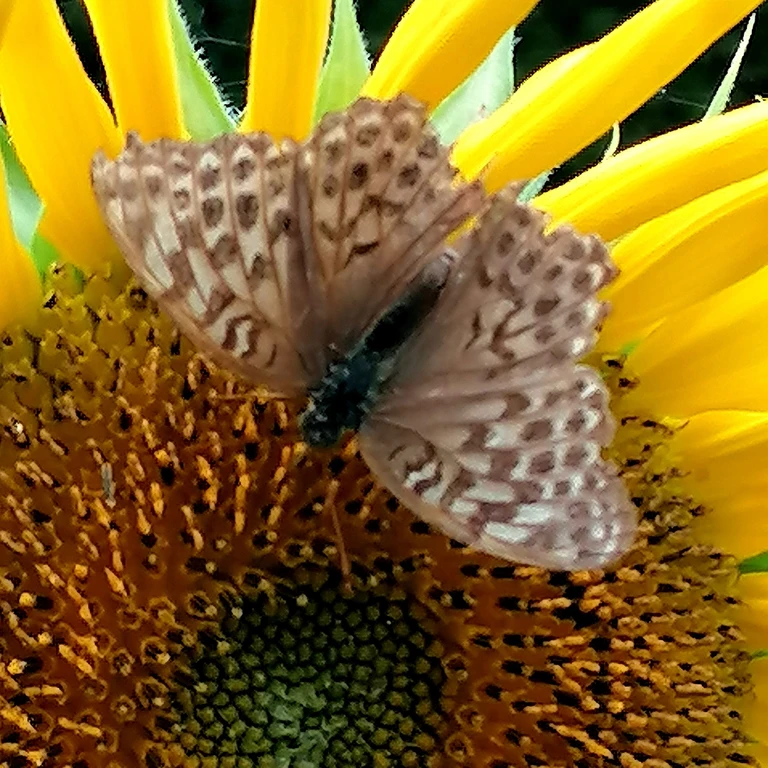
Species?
Argynnis paphia
